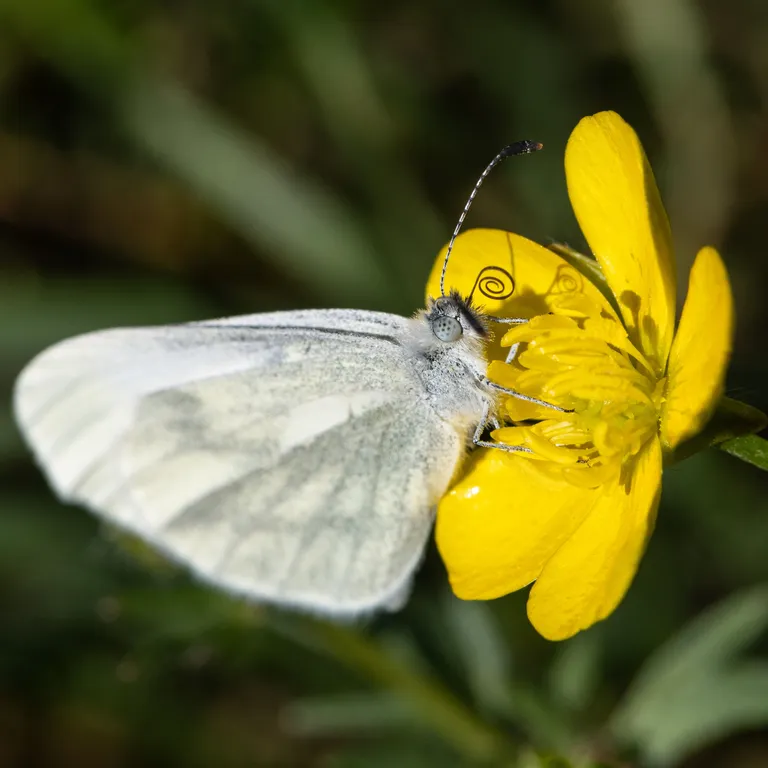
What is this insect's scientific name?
Leptidea sinapis/juvernica
